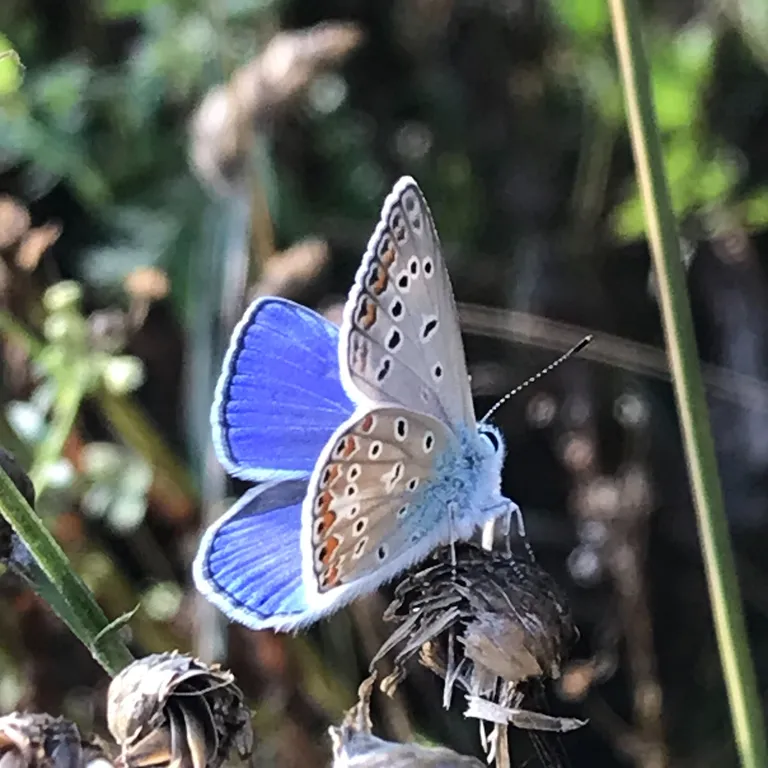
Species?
Polyommatus icarus
